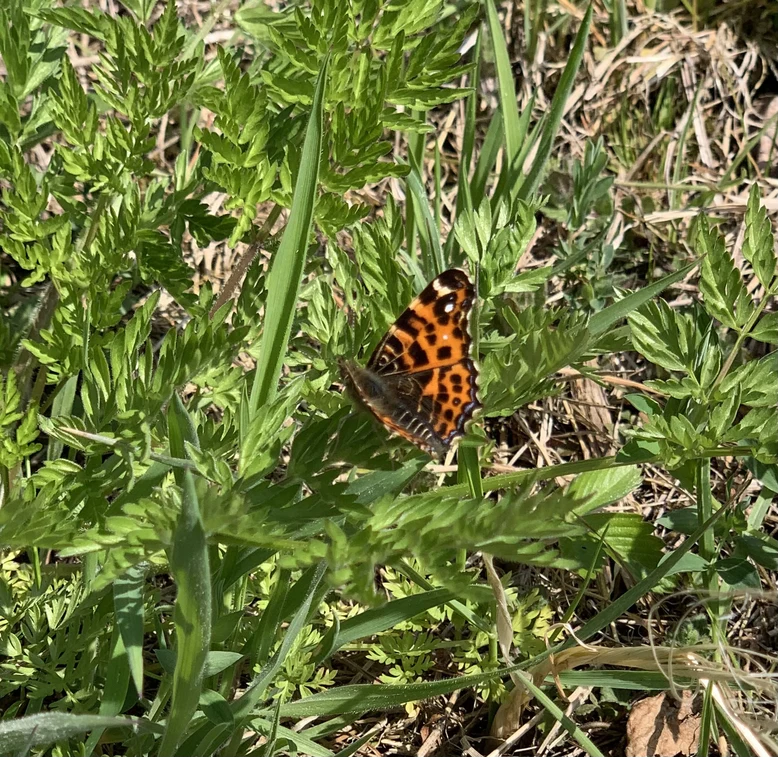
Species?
Araschnia levana
